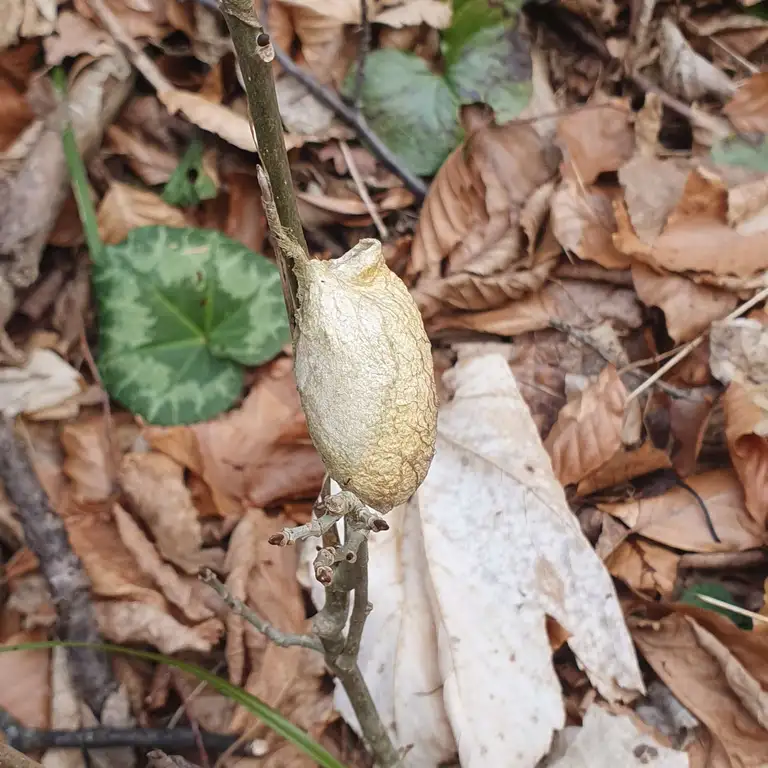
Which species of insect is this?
Antheraea yamamai
